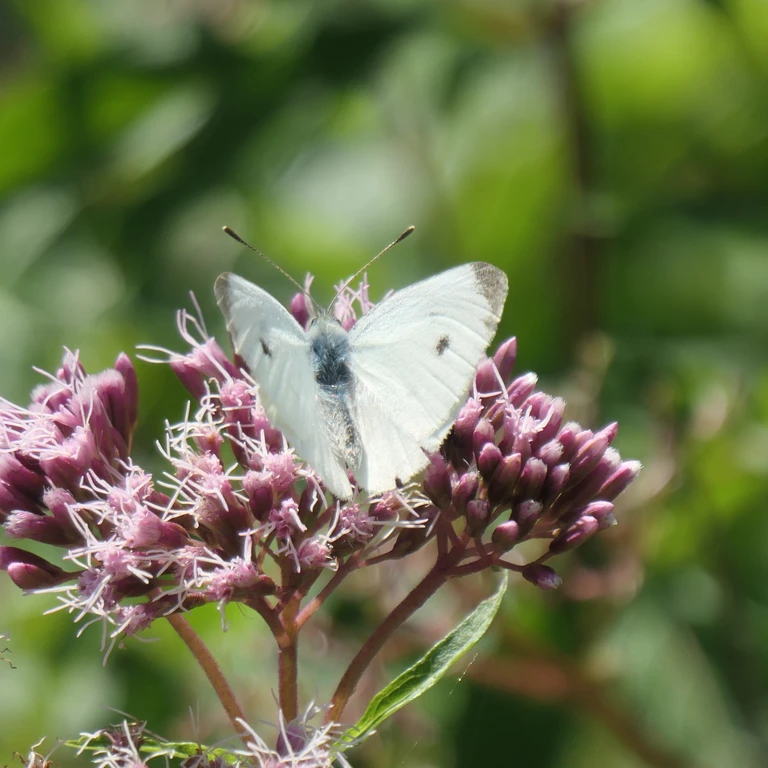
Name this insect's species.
Pieris rapae
